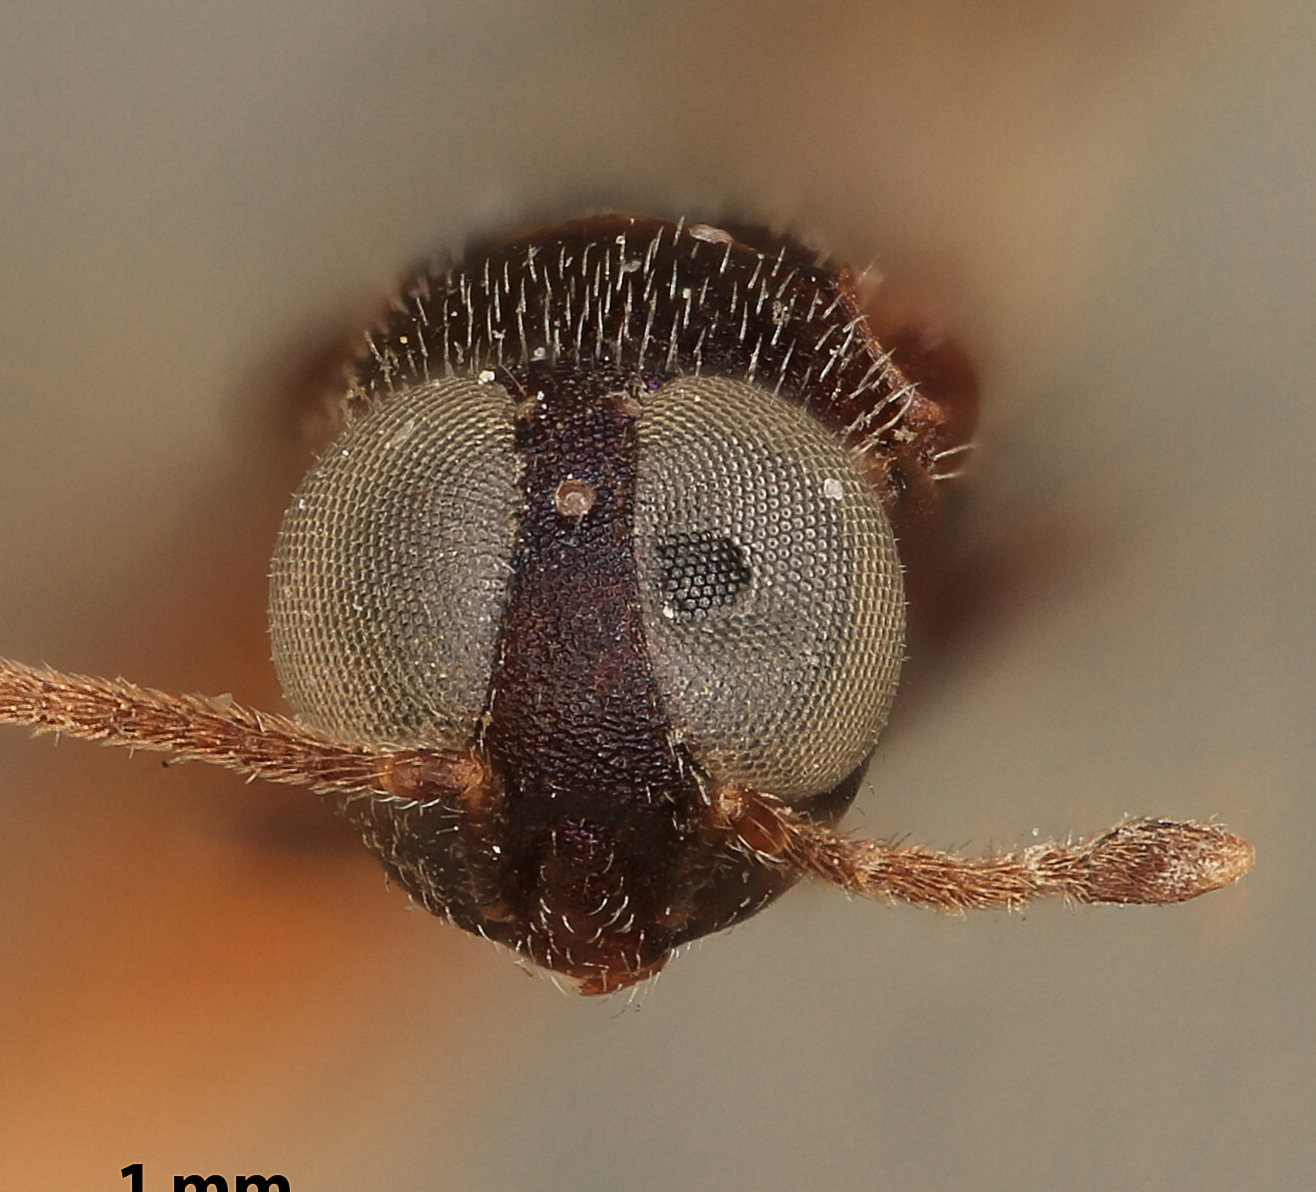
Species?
Neabrolepoideus bioculatus
